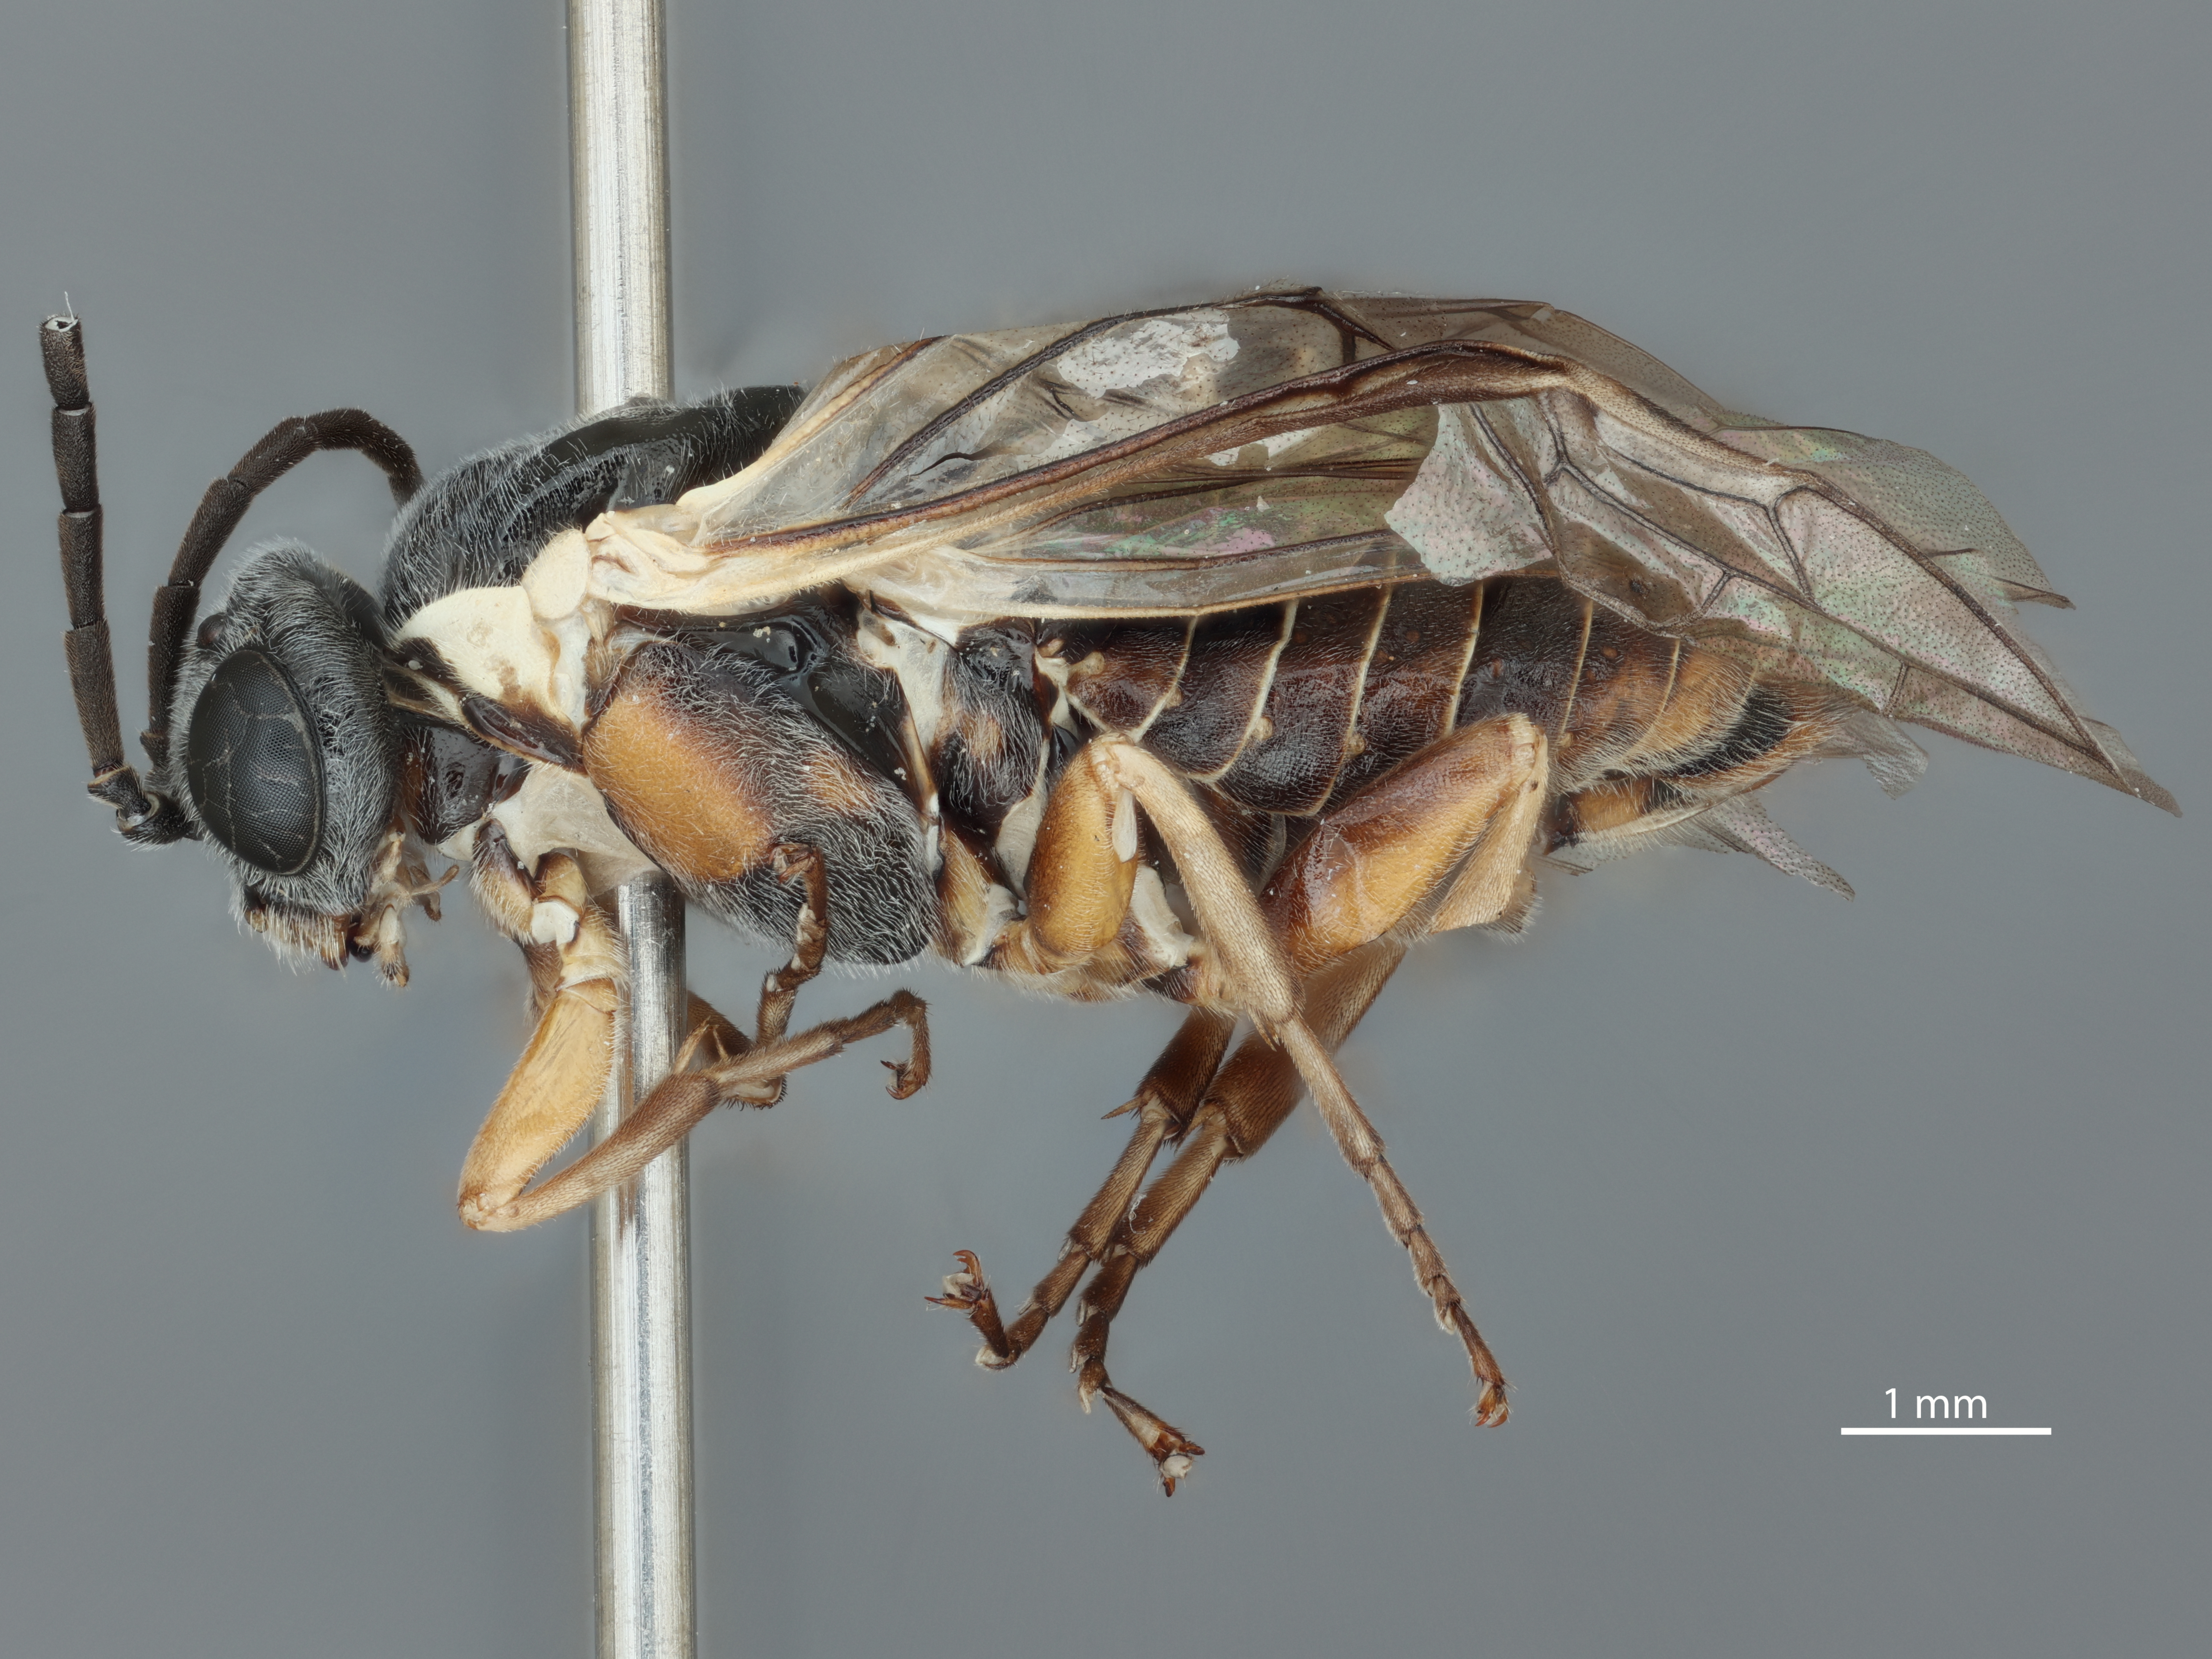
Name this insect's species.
Periclista asper
